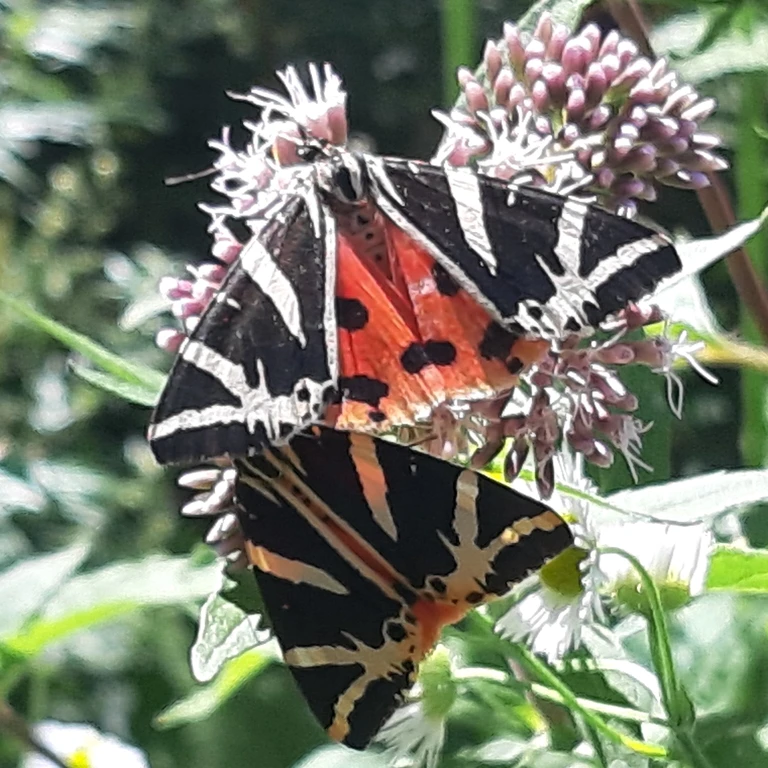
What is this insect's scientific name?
Euplagia quadripunctaria
